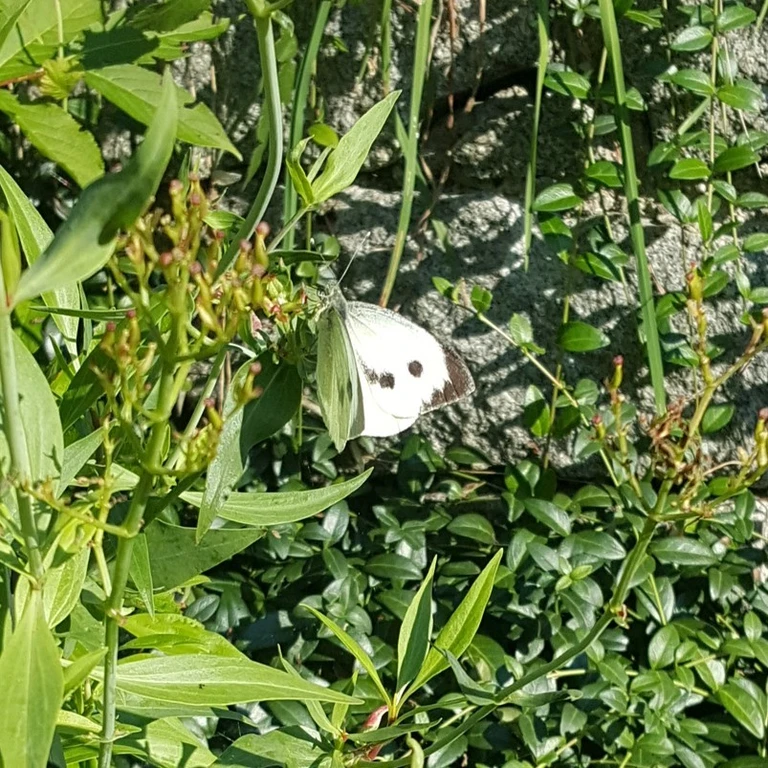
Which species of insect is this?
Pieris brassicae
